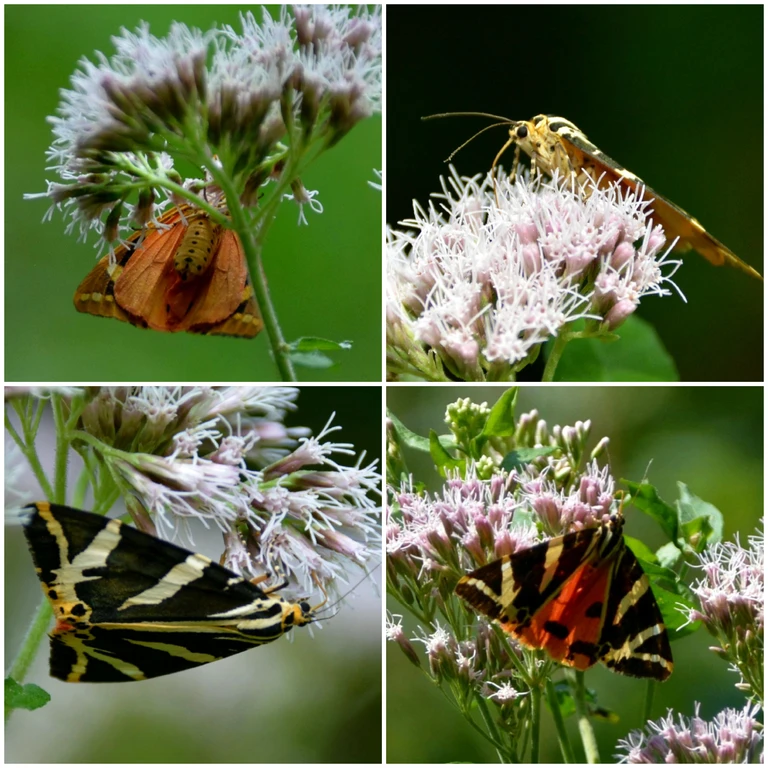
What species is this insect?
Euplagia quadripunctaria
